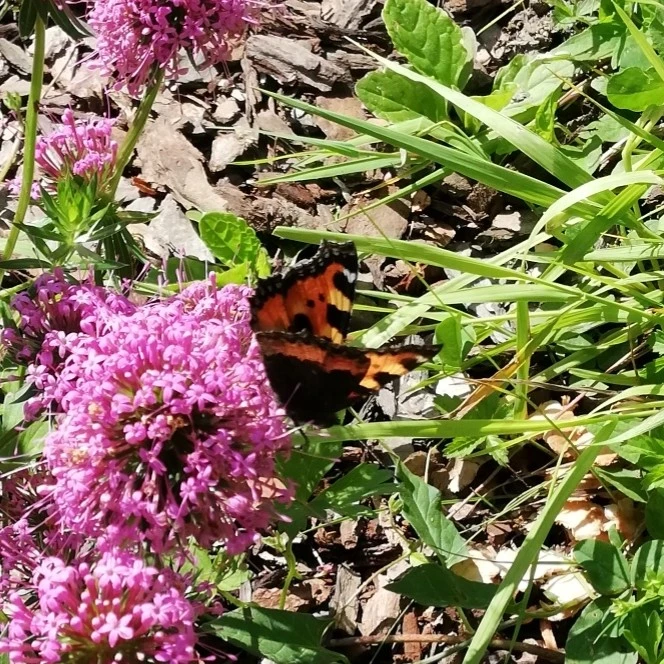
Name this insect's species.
Aglais urticae
